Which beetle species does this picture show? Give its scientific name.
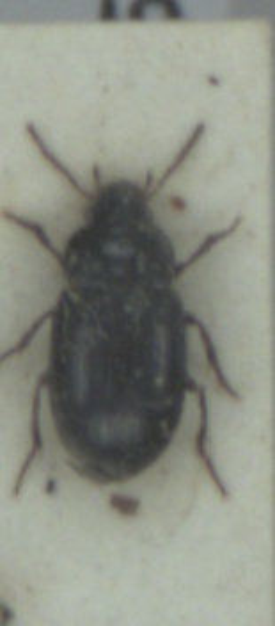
Amara infima
